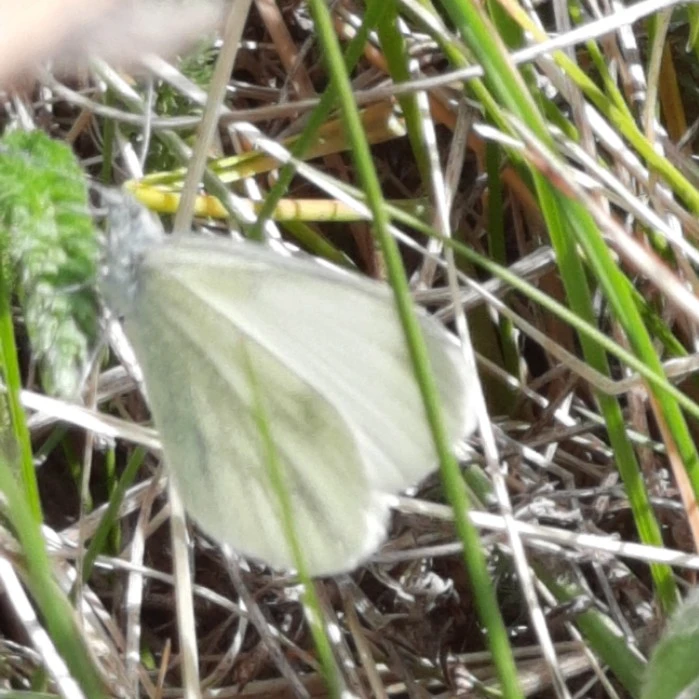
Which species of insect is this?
Leptidea sinapis/juvernica
